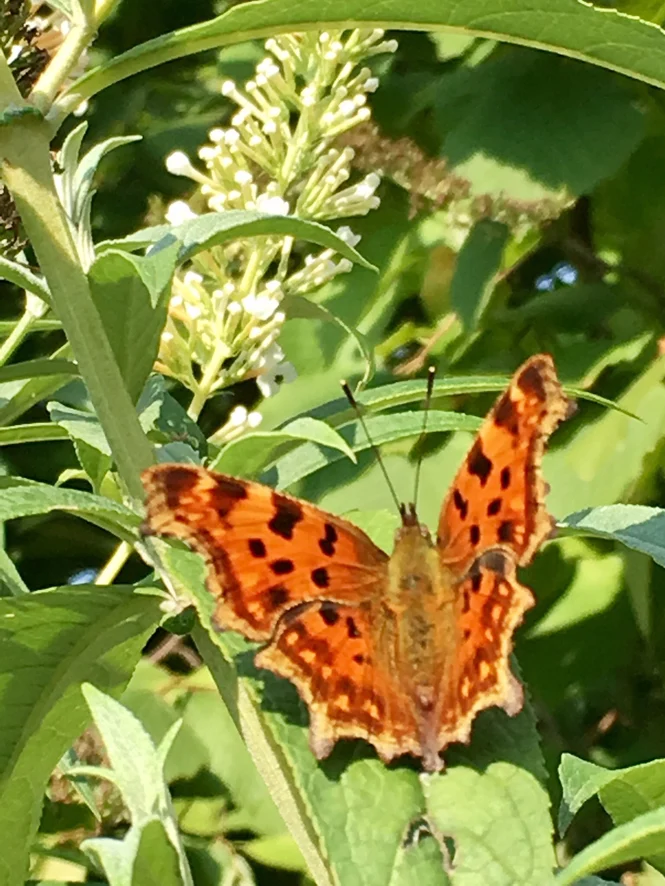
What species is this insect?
Polygonia c-album
